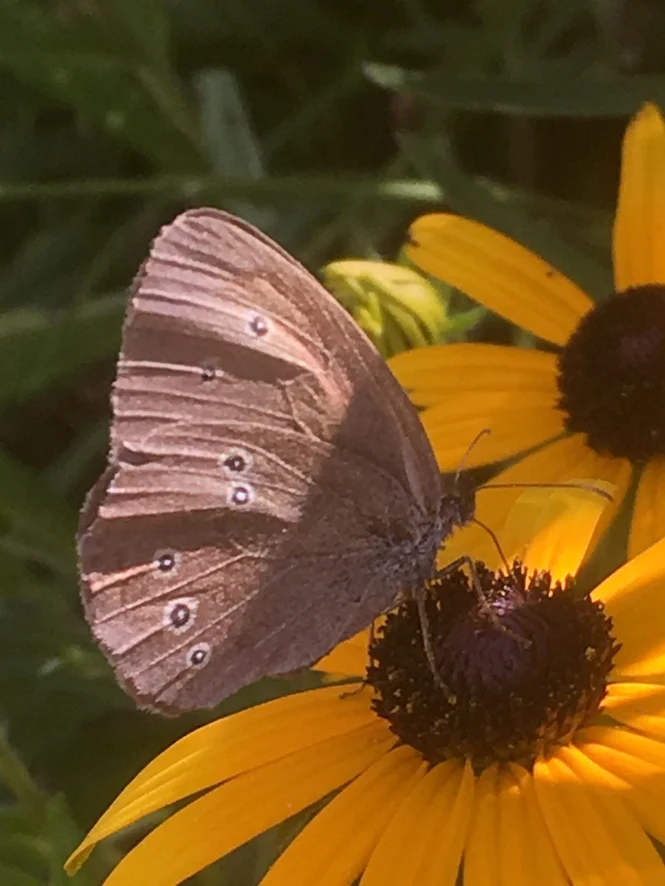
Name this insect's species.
Aphantopus hyperantus
